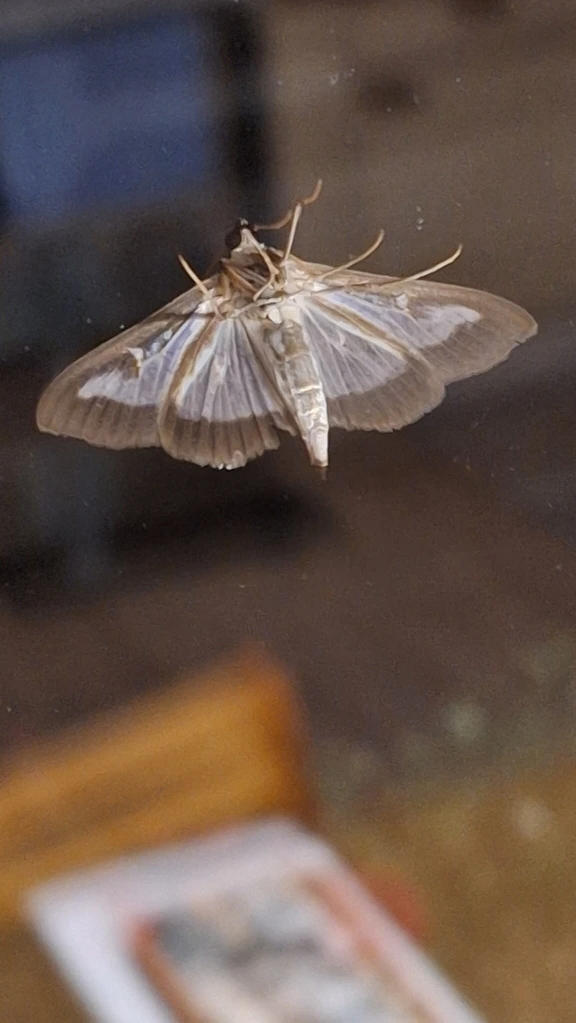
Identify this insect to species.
Cydalima perspectalis
